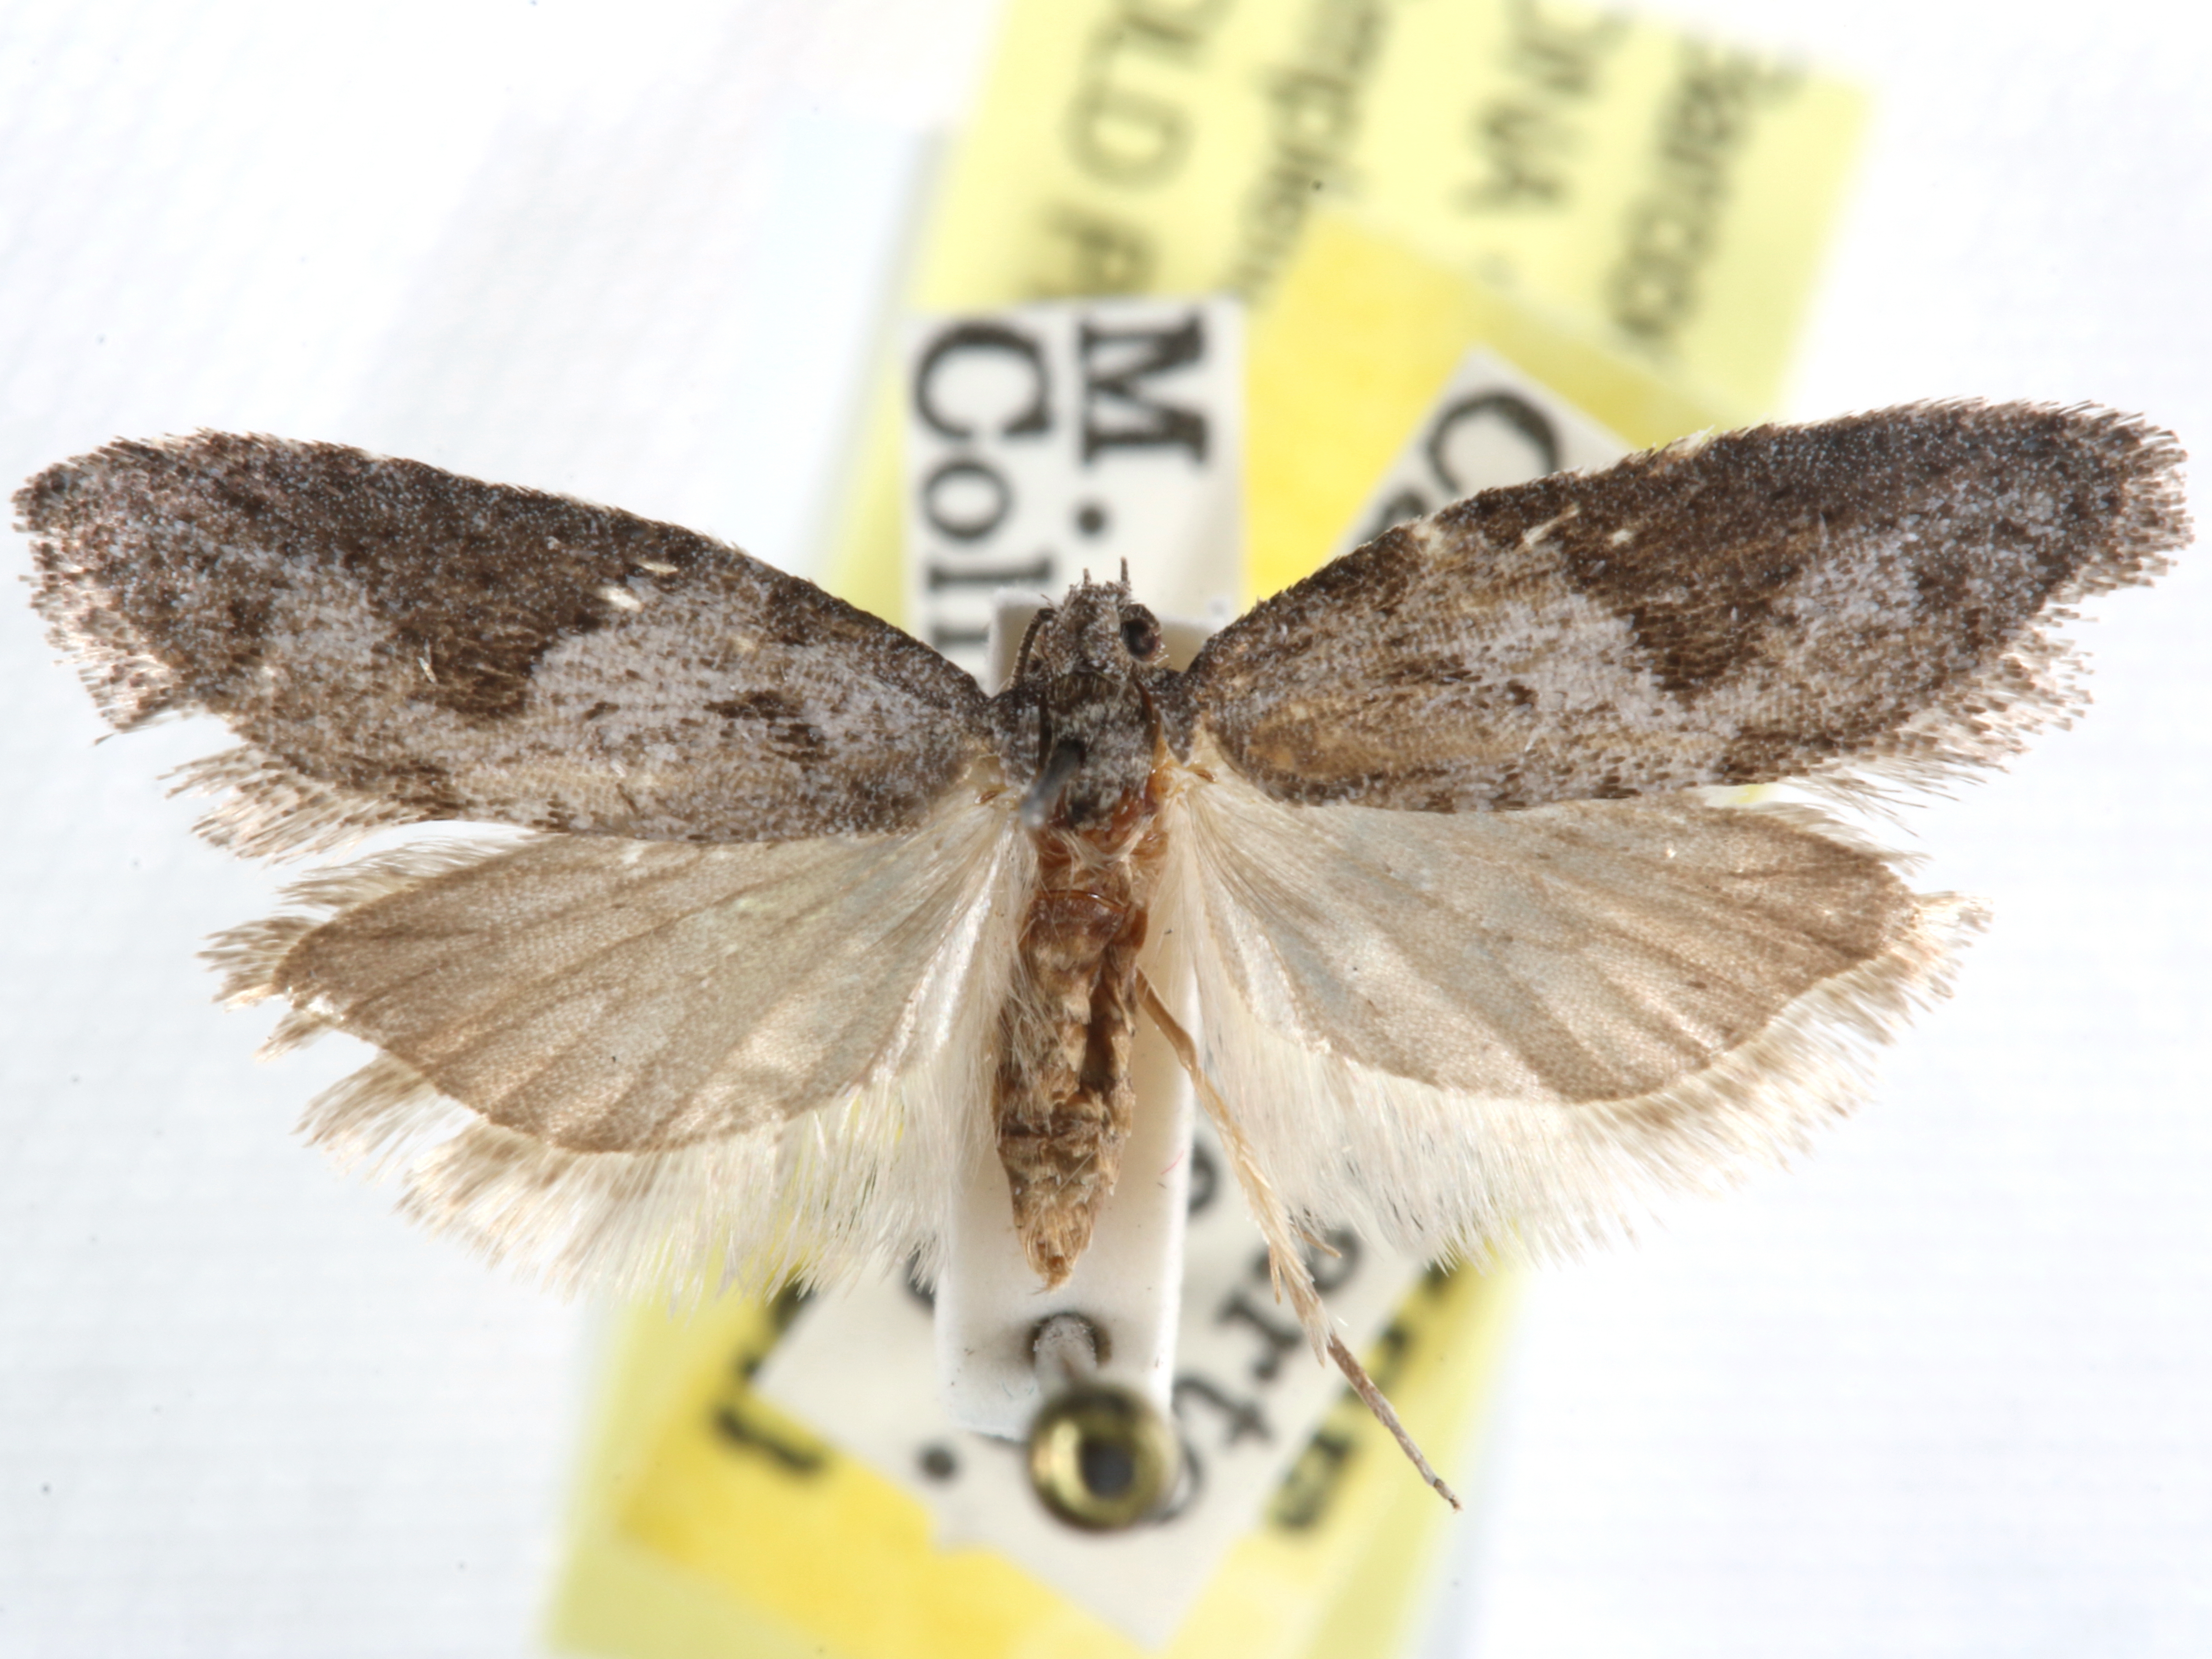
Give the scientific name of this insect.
Decodes lundgreni
